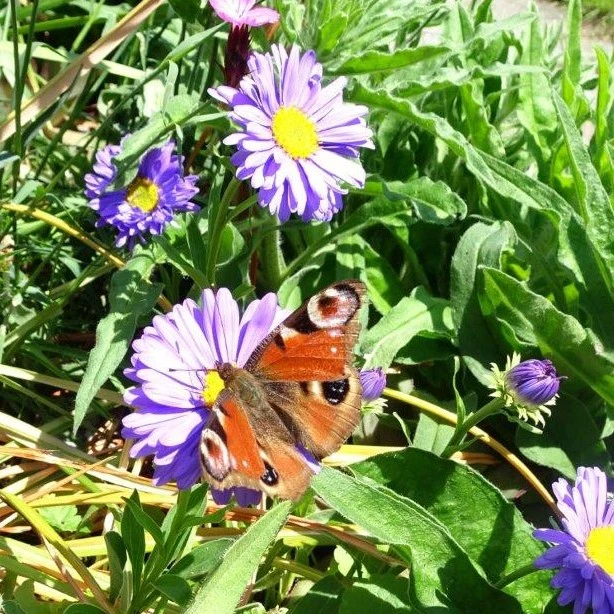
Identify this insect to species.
Aglais io
